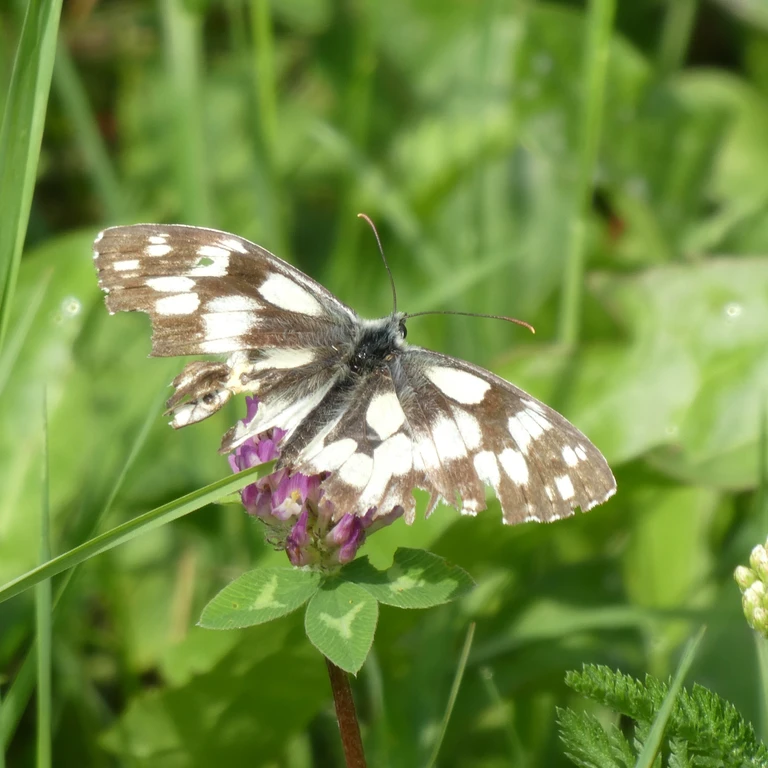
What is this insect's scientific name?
Melanargia galathea
